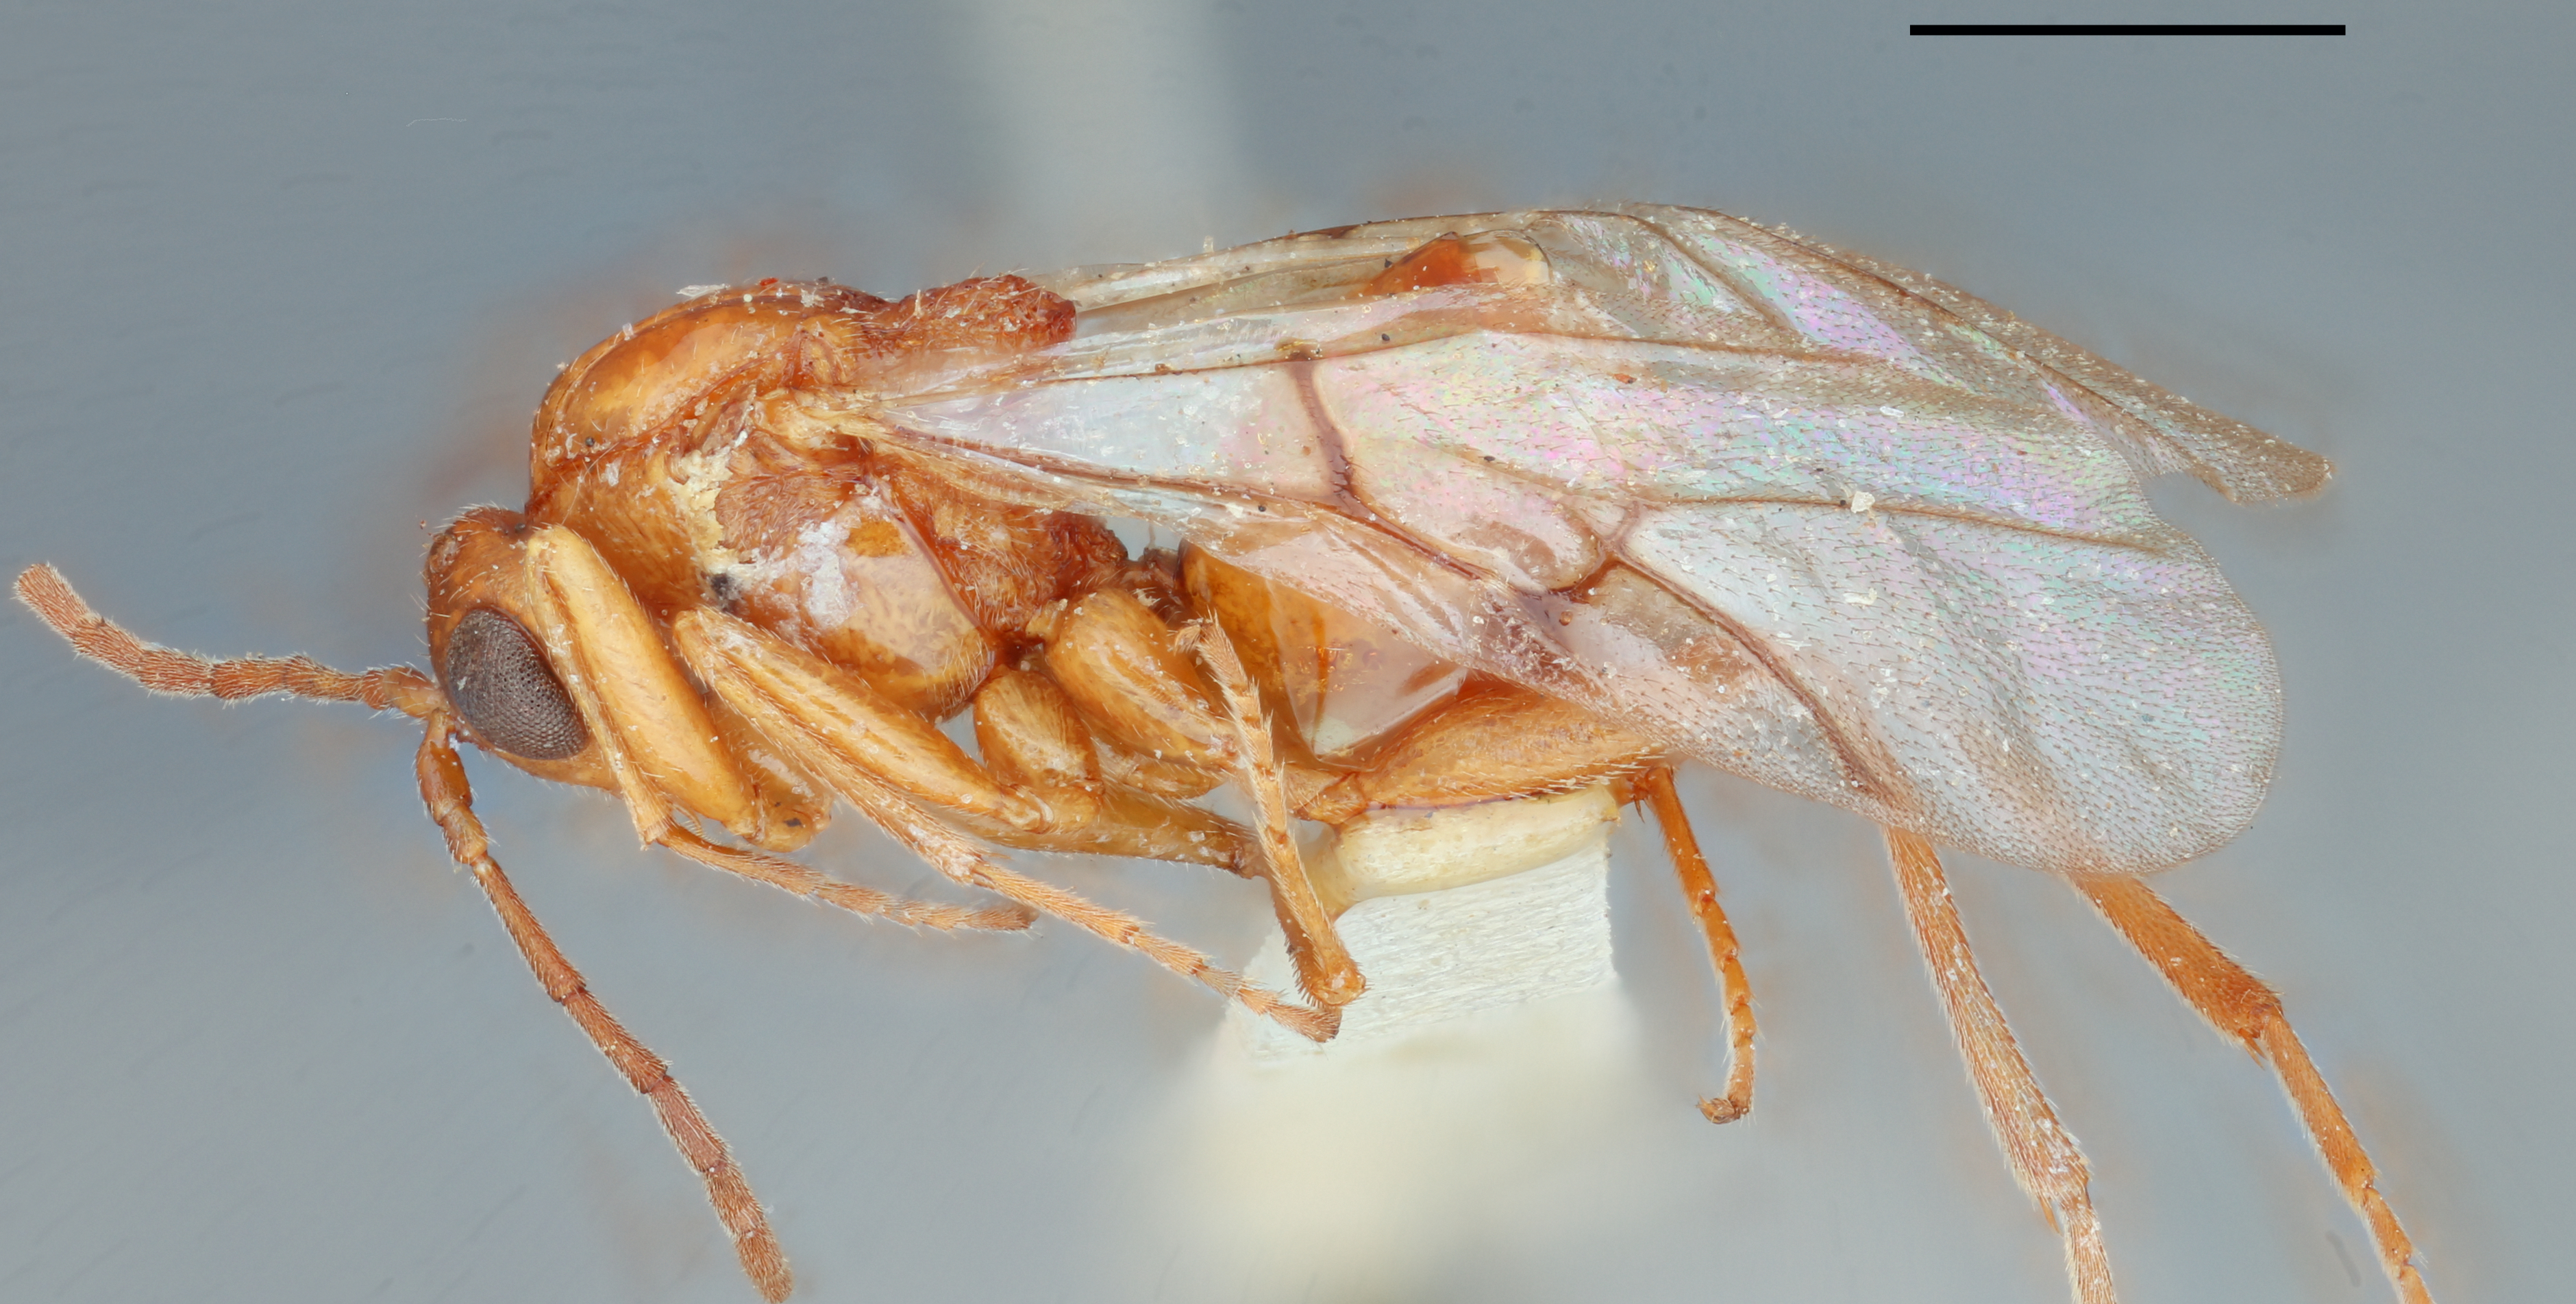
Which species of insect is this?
Dryophanta radicola
